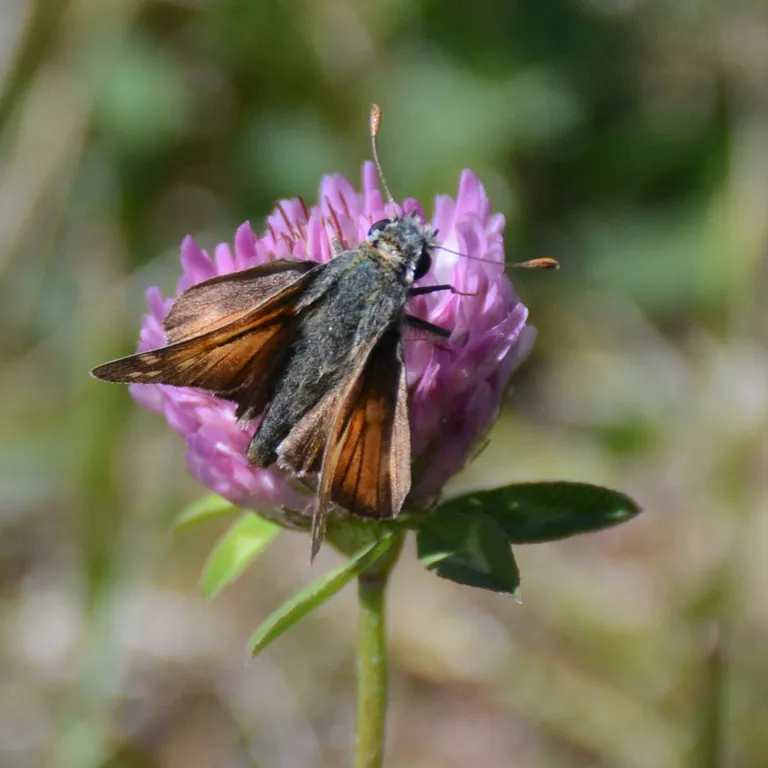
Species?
Hesperia comma
